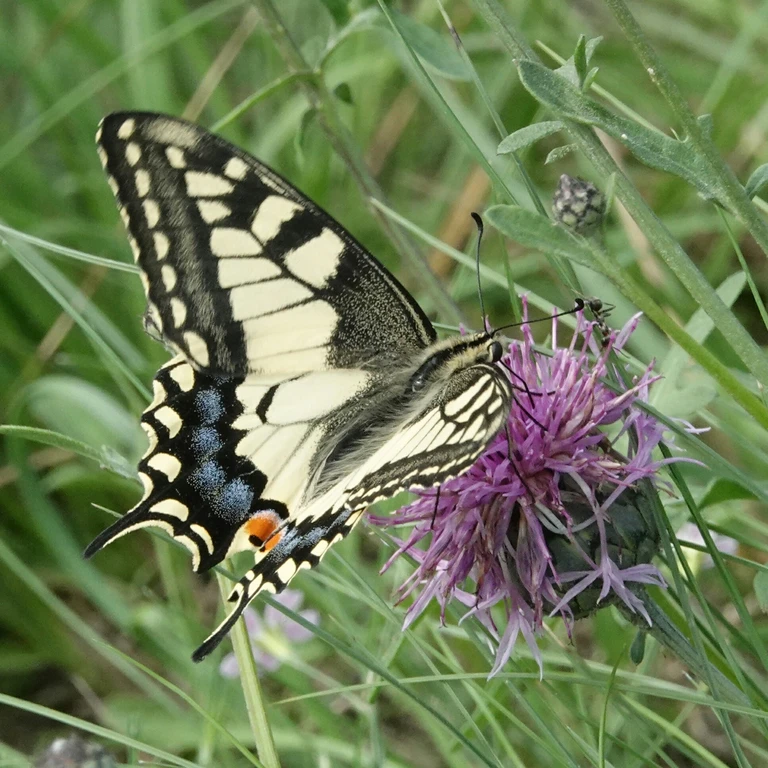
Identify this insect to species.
Papilio machaon
